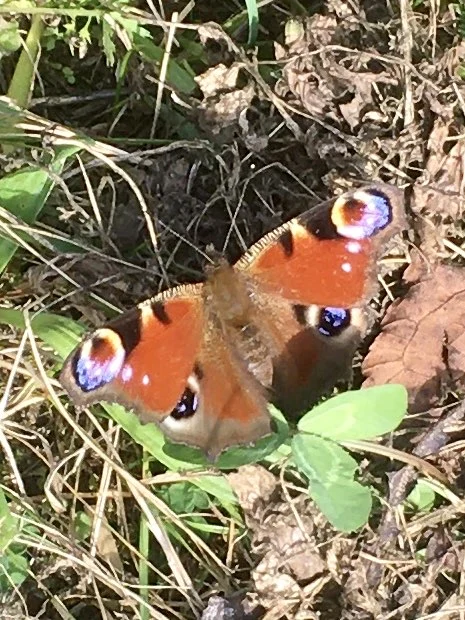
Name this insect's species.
Aglais io
